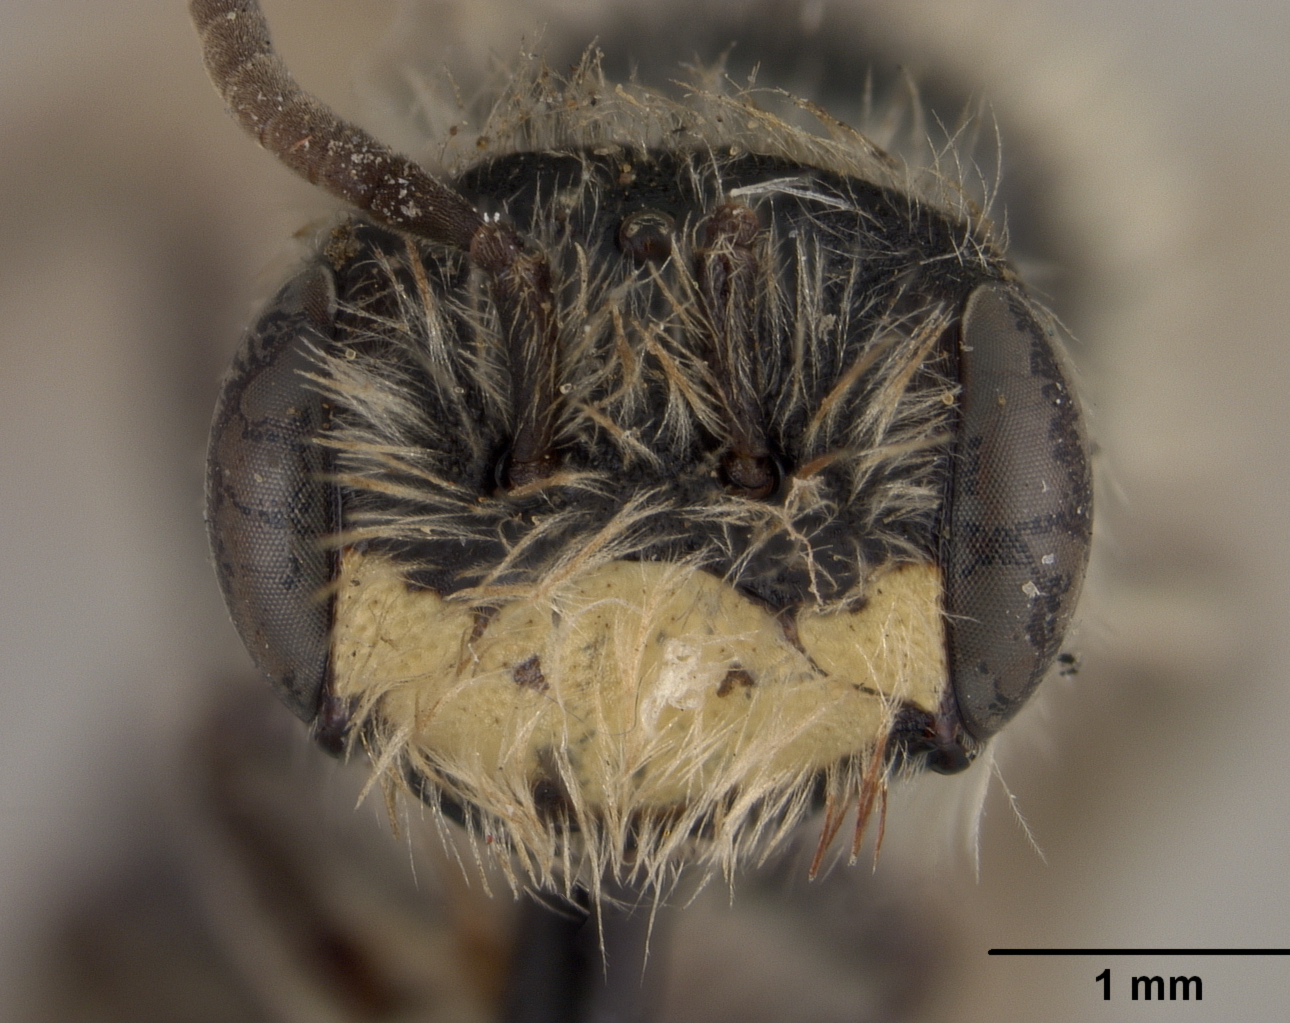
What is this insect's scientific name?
Andrena bridwelli
